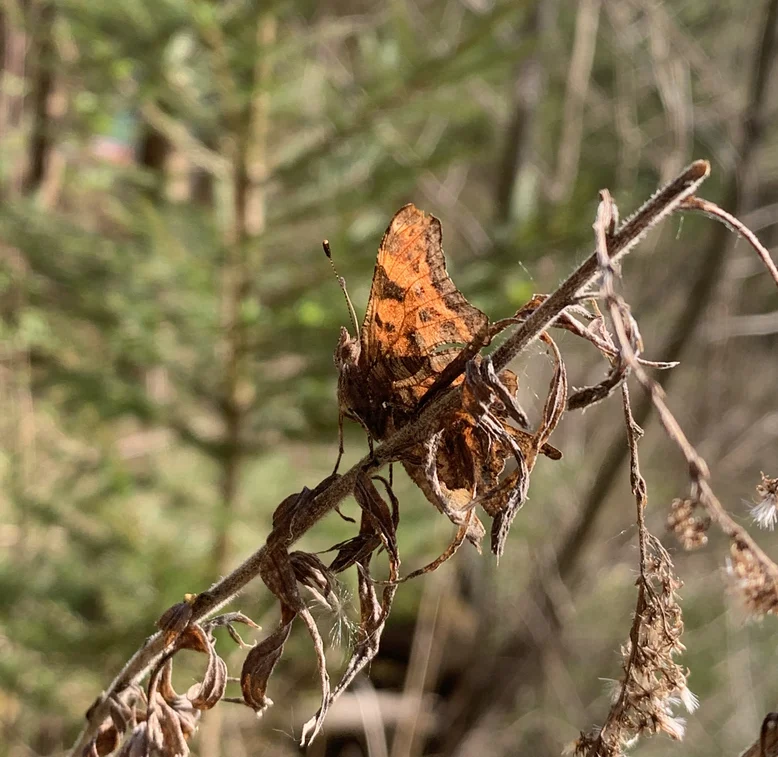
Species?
Polygonia c-album
